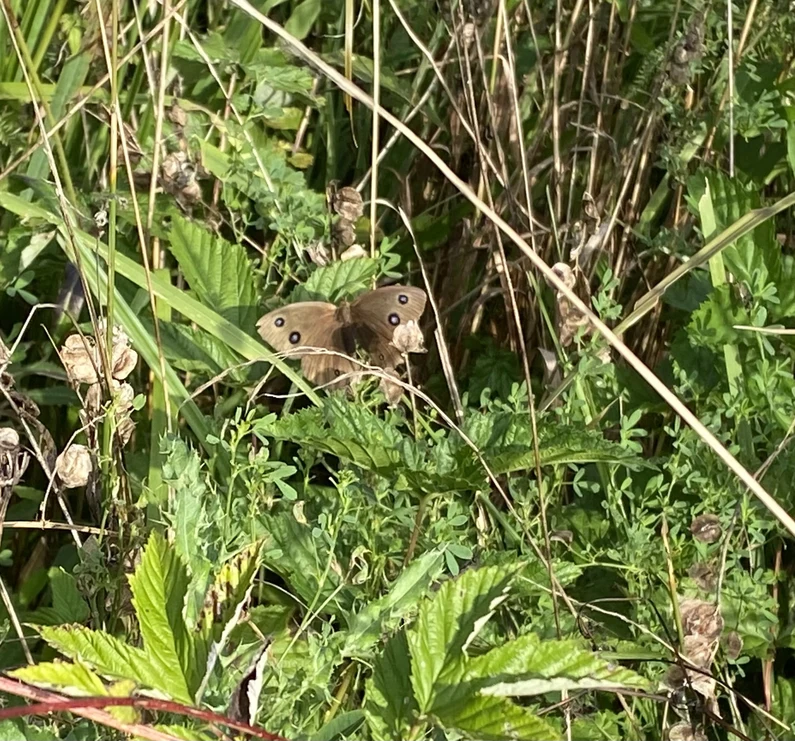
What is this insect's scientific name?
Minois dryas
